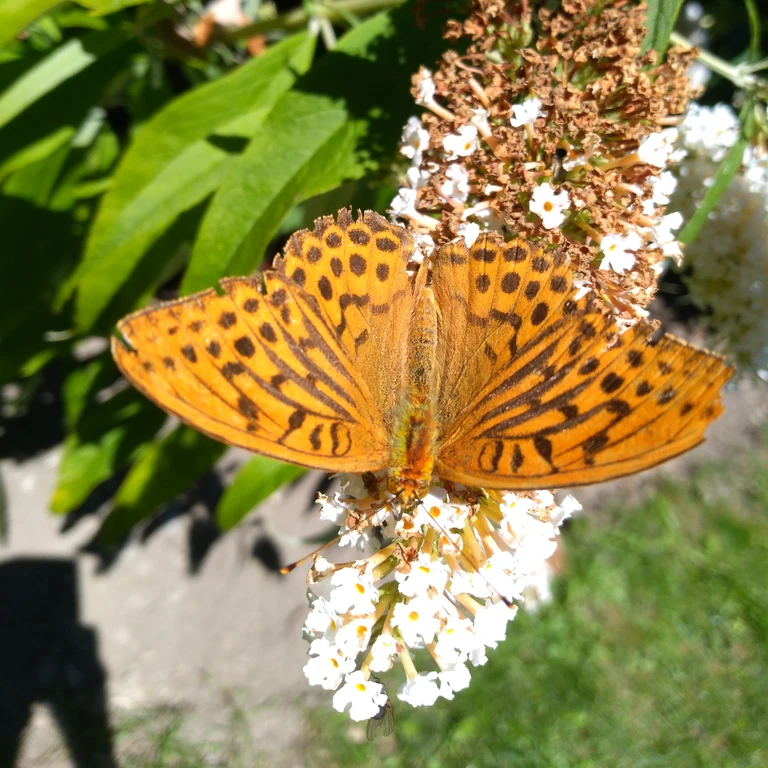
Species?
Argynnis paphia
